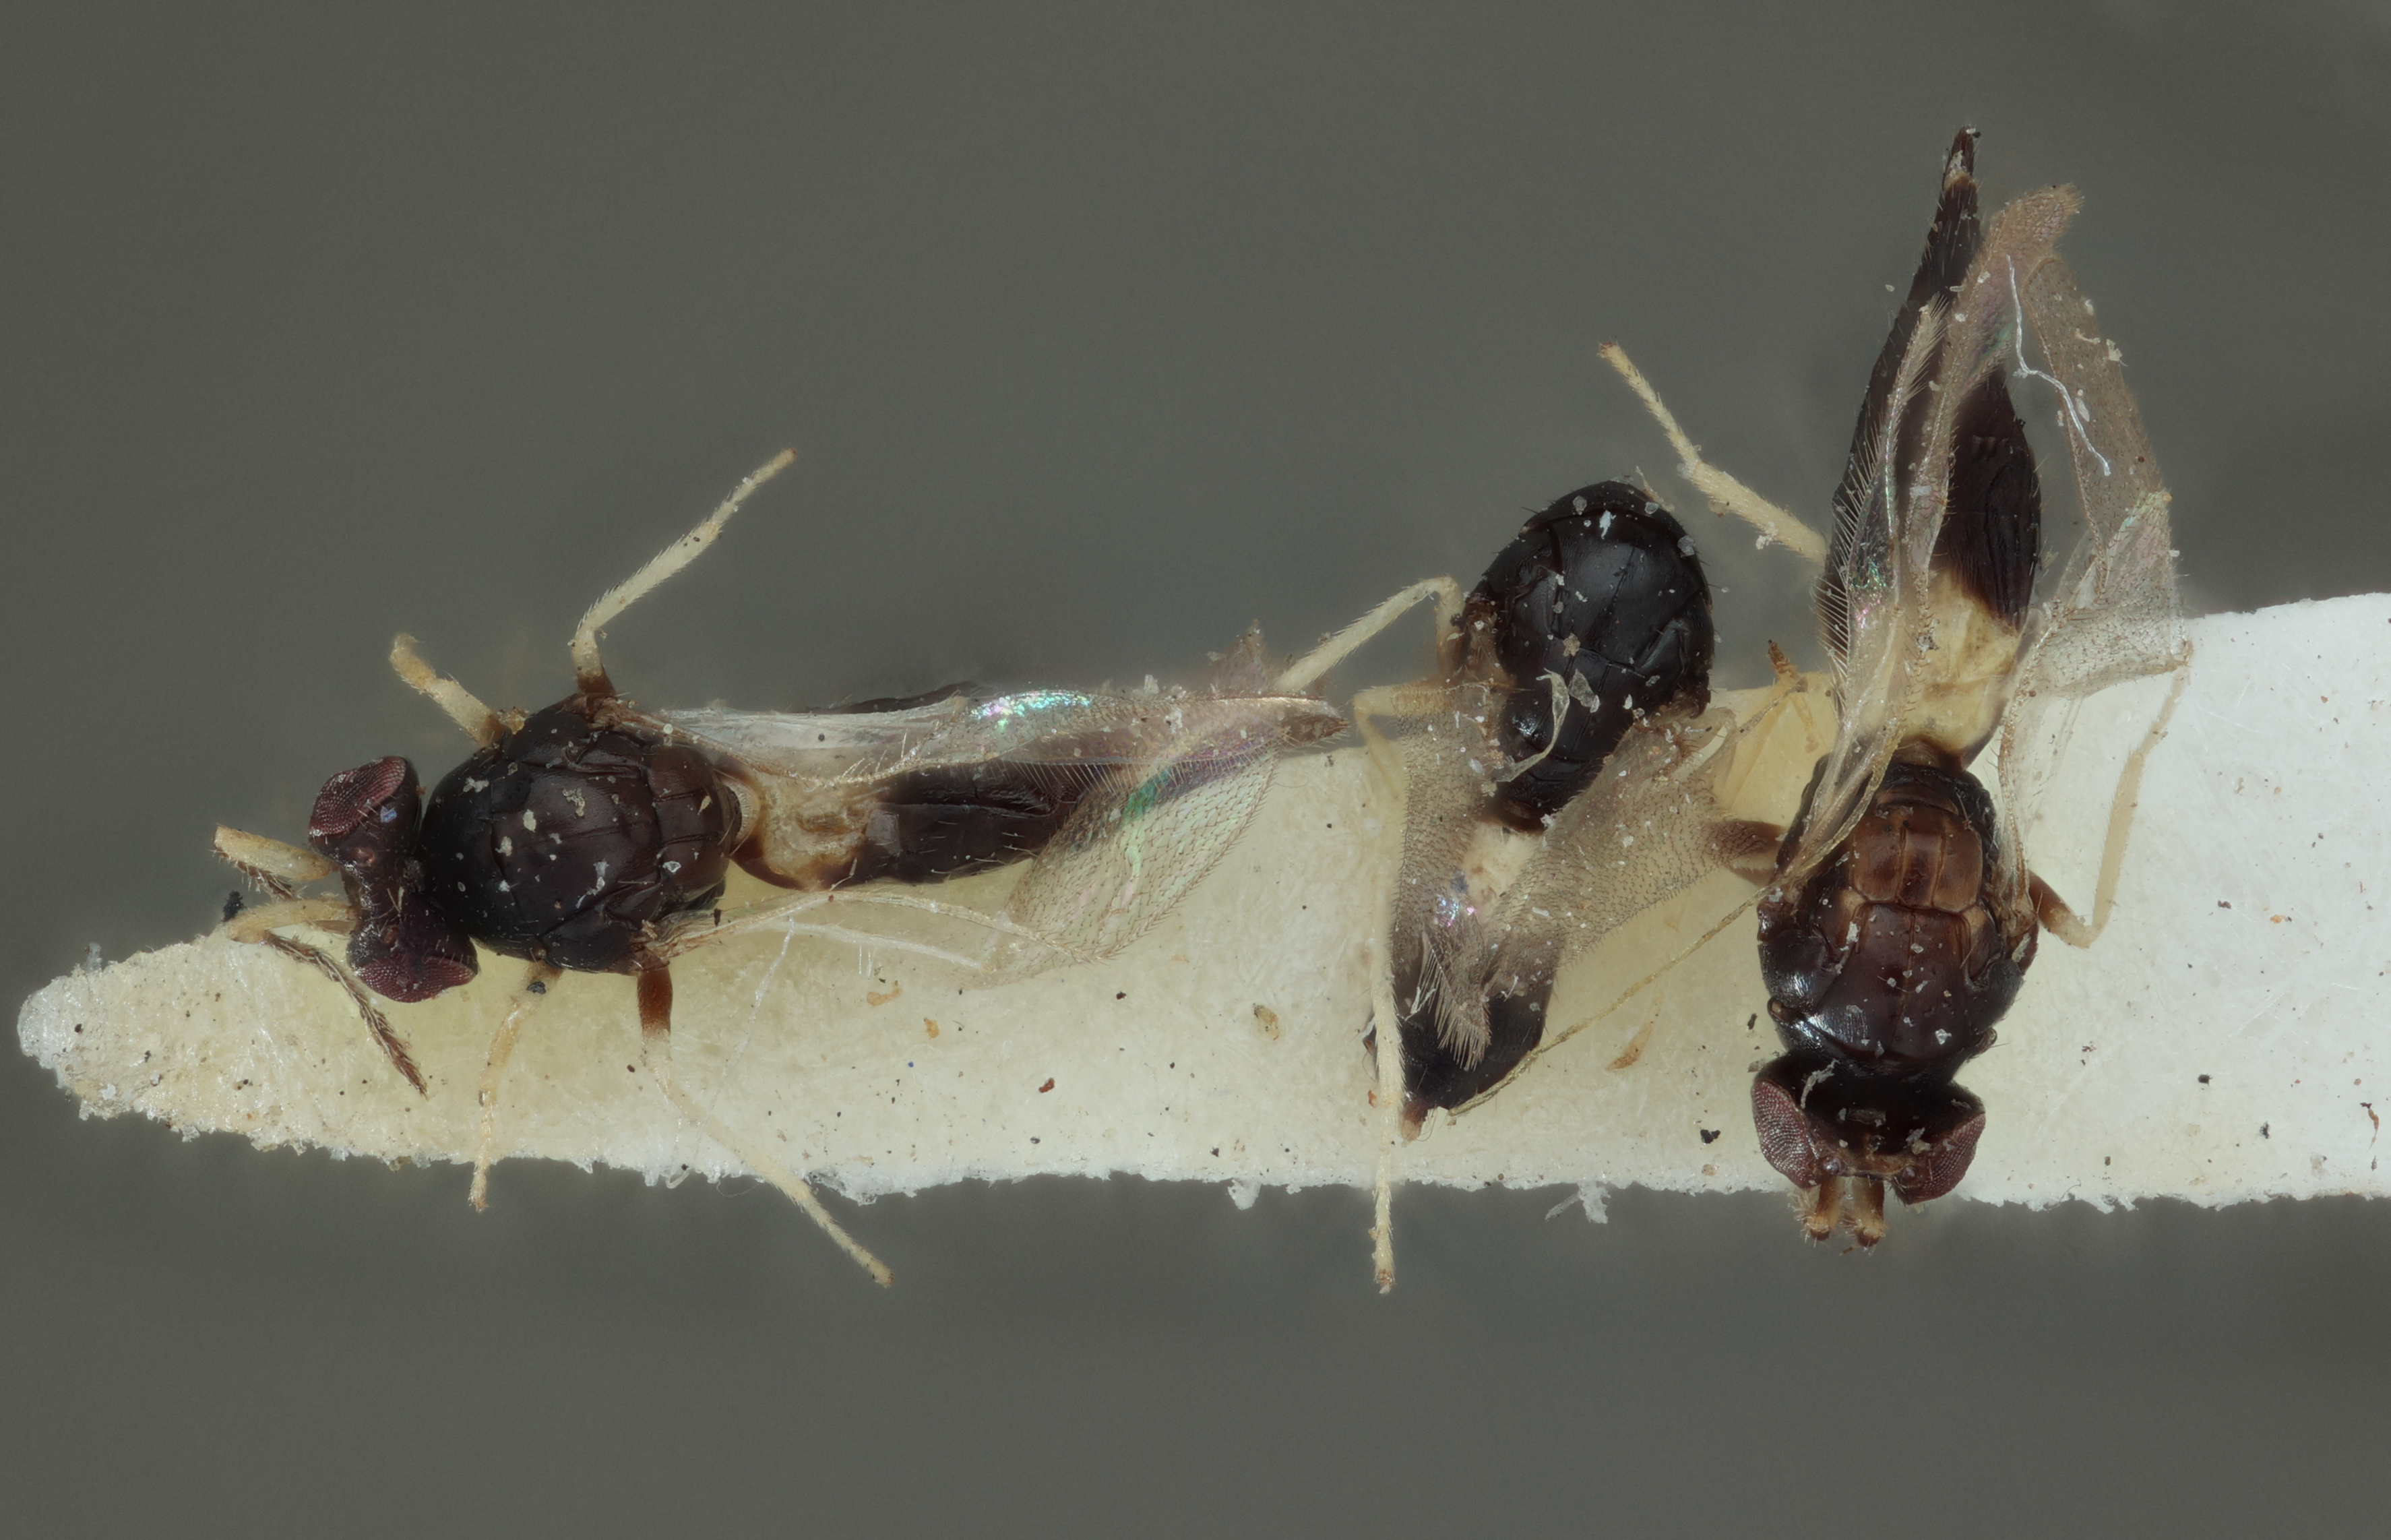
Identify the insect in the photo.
Aprostocetus whitmani
